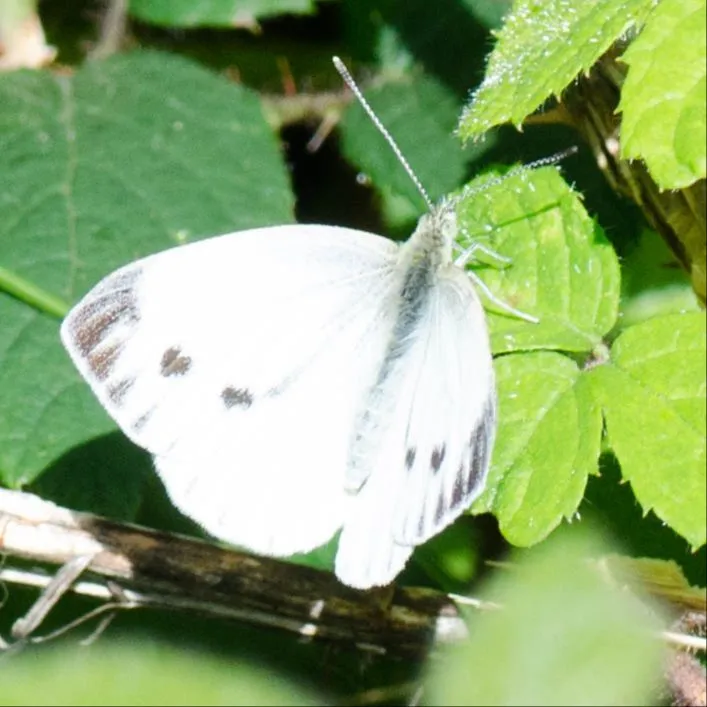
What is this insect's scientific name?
Pieris napi
